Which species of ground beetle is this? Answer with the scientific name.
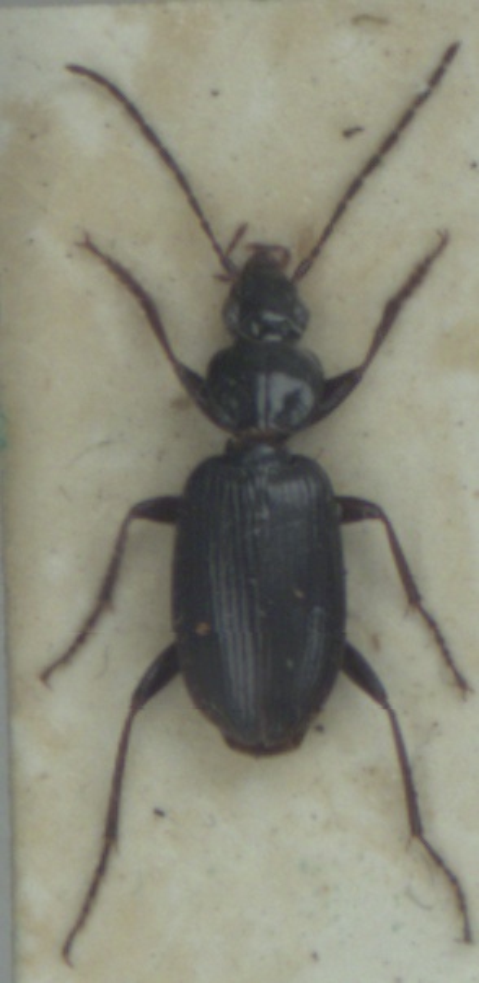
Platynus livens
